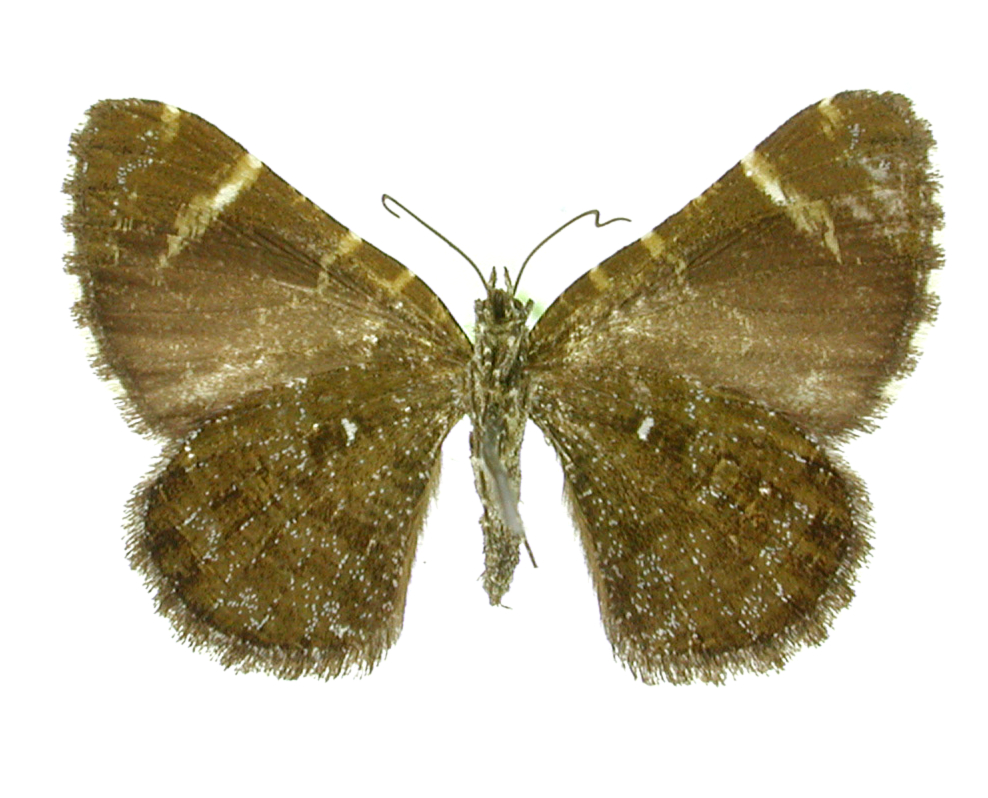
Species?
Heterusia brumalis
